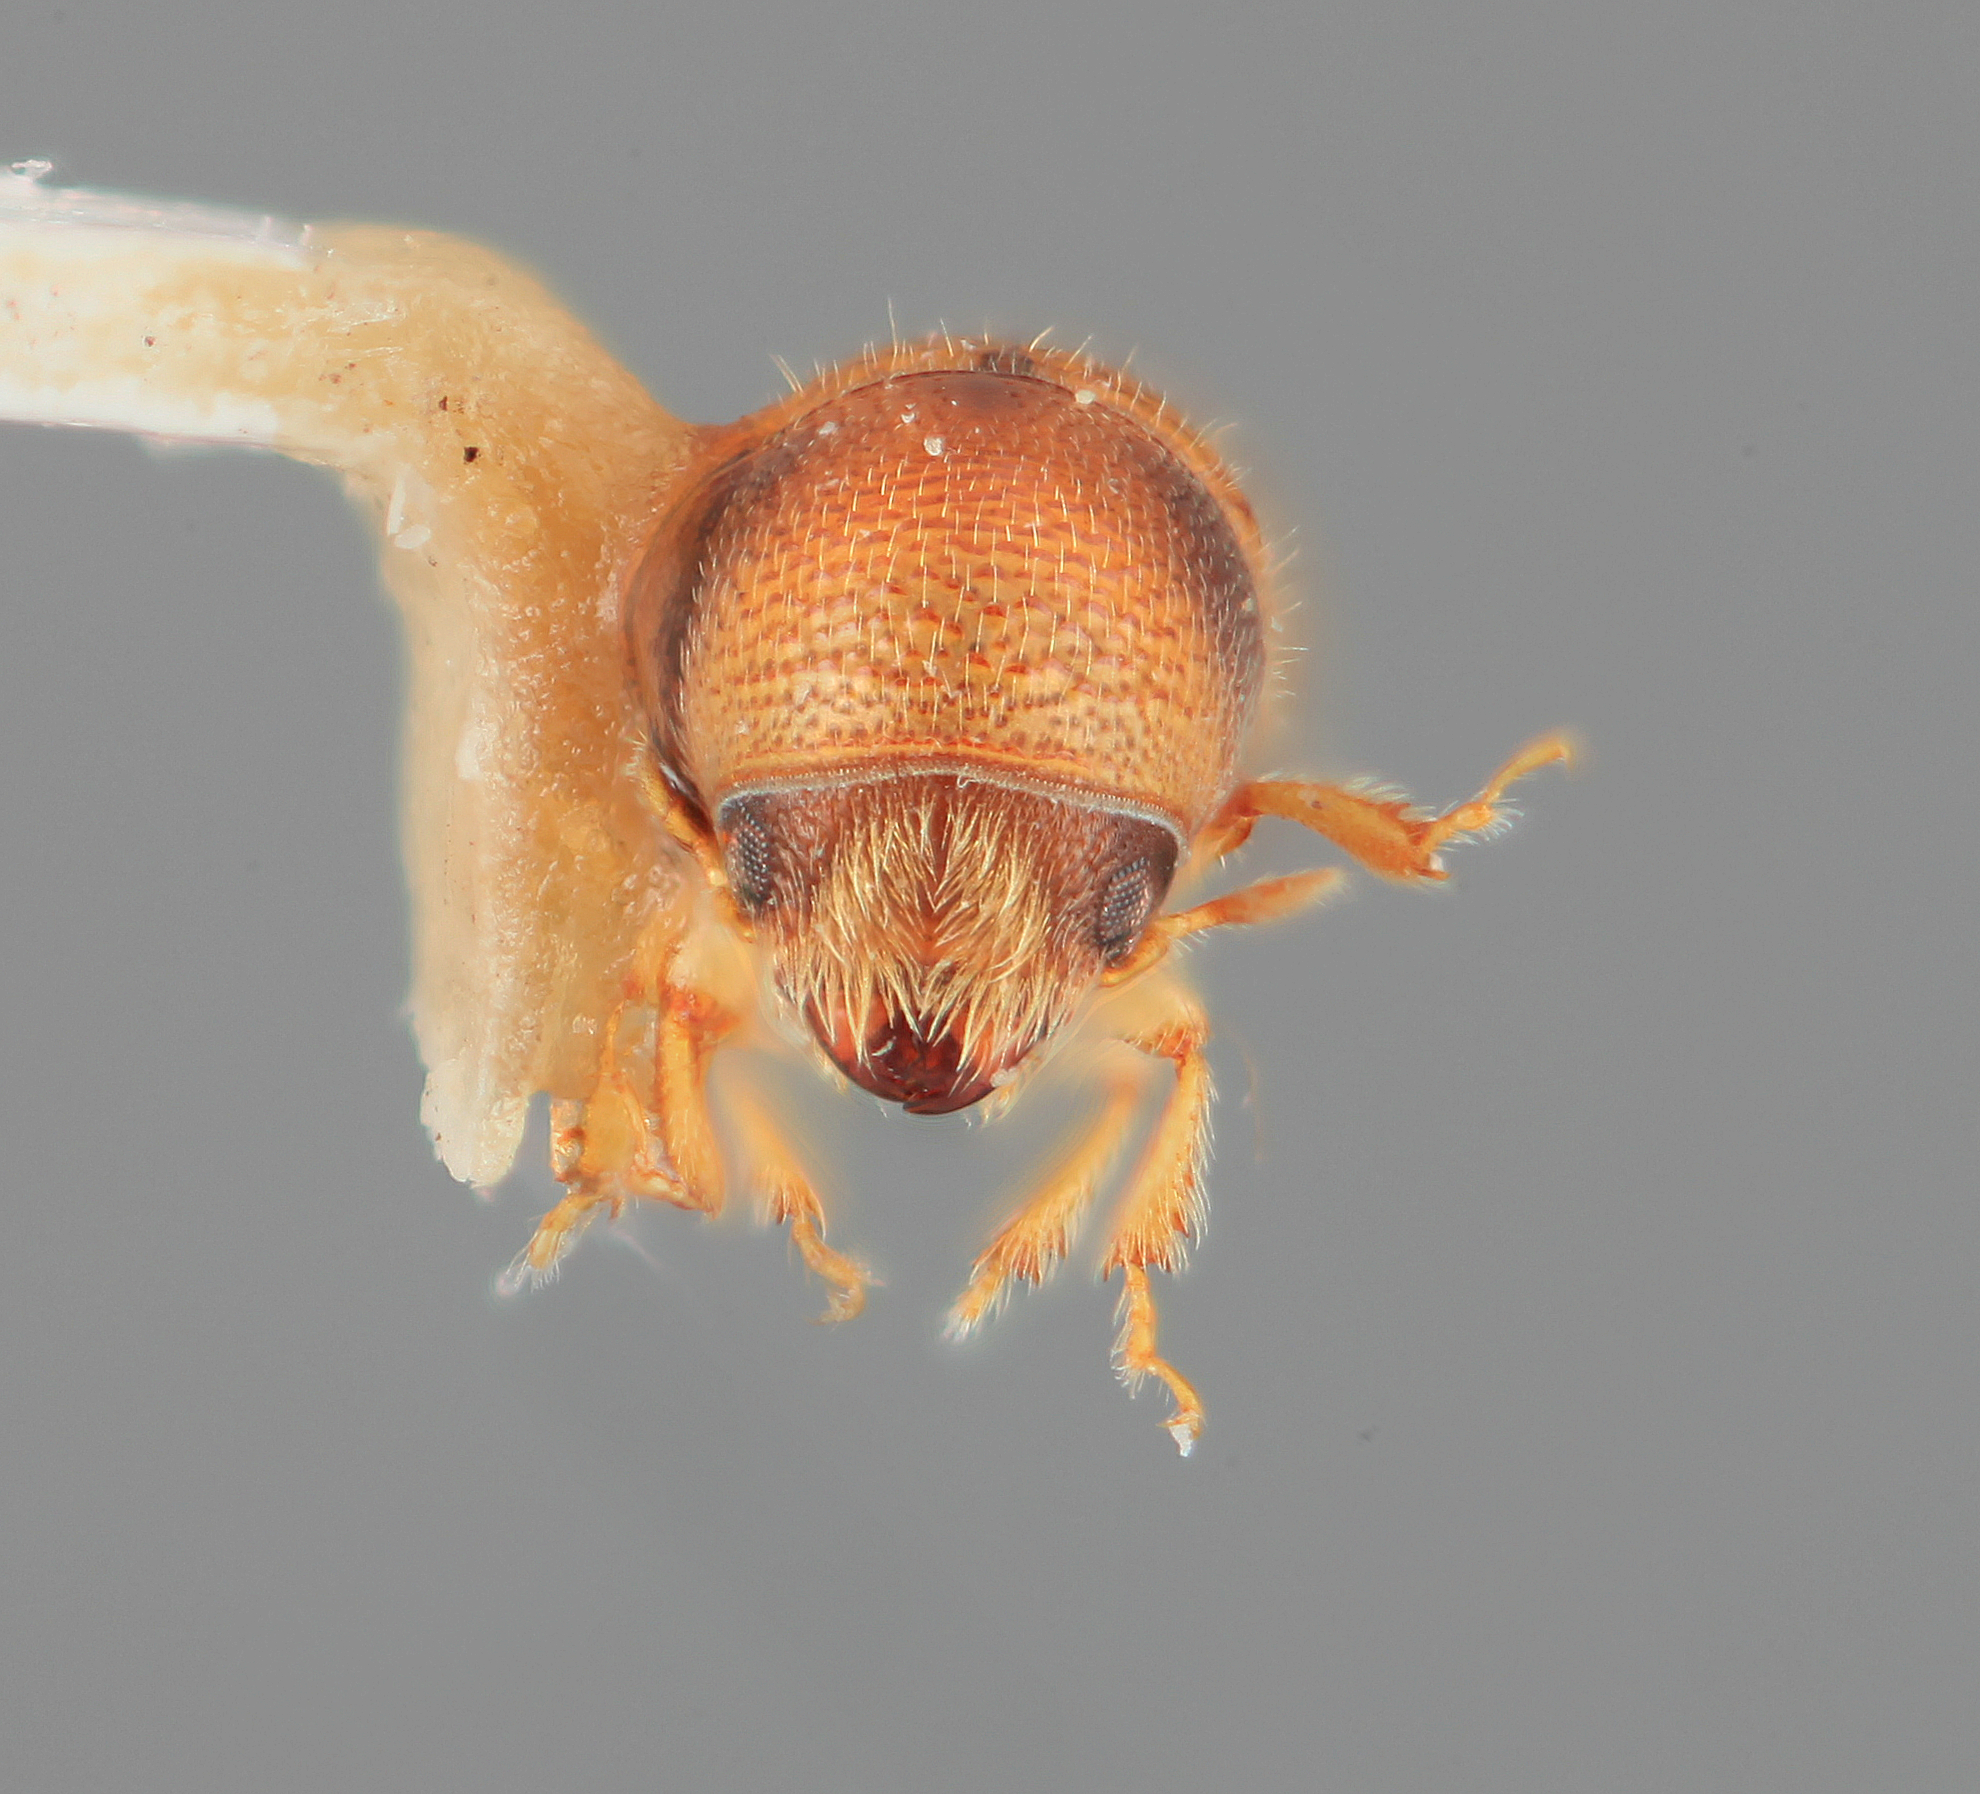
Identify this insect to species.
Araptus refertus
